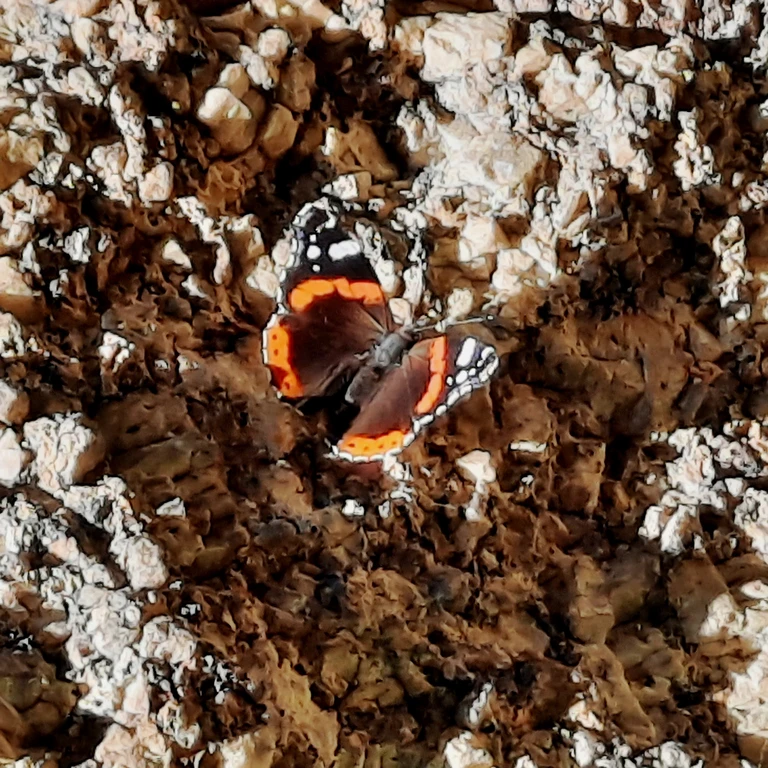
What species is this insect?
Vanessa atalanta
